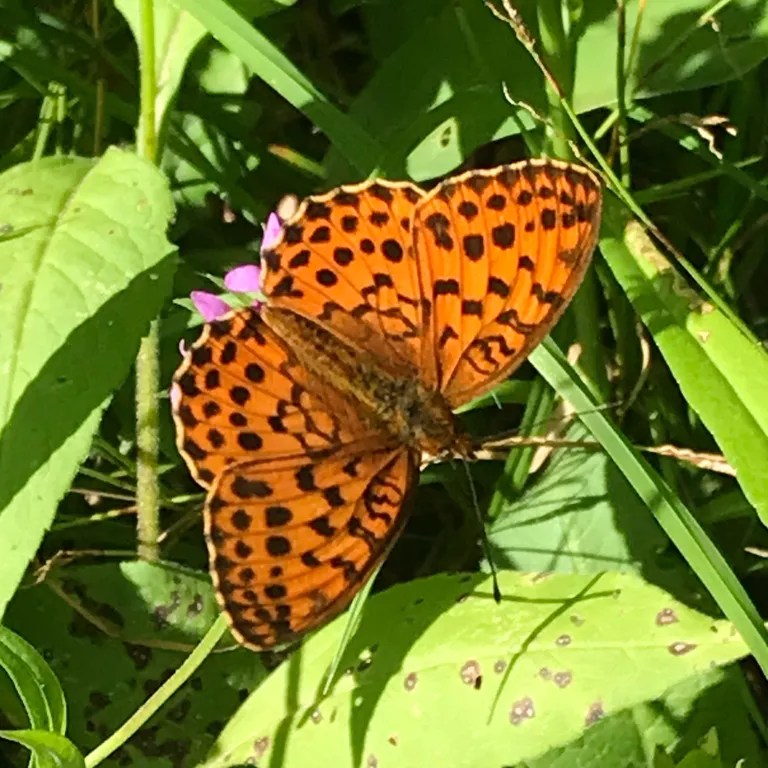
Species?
Brenthis daphne
